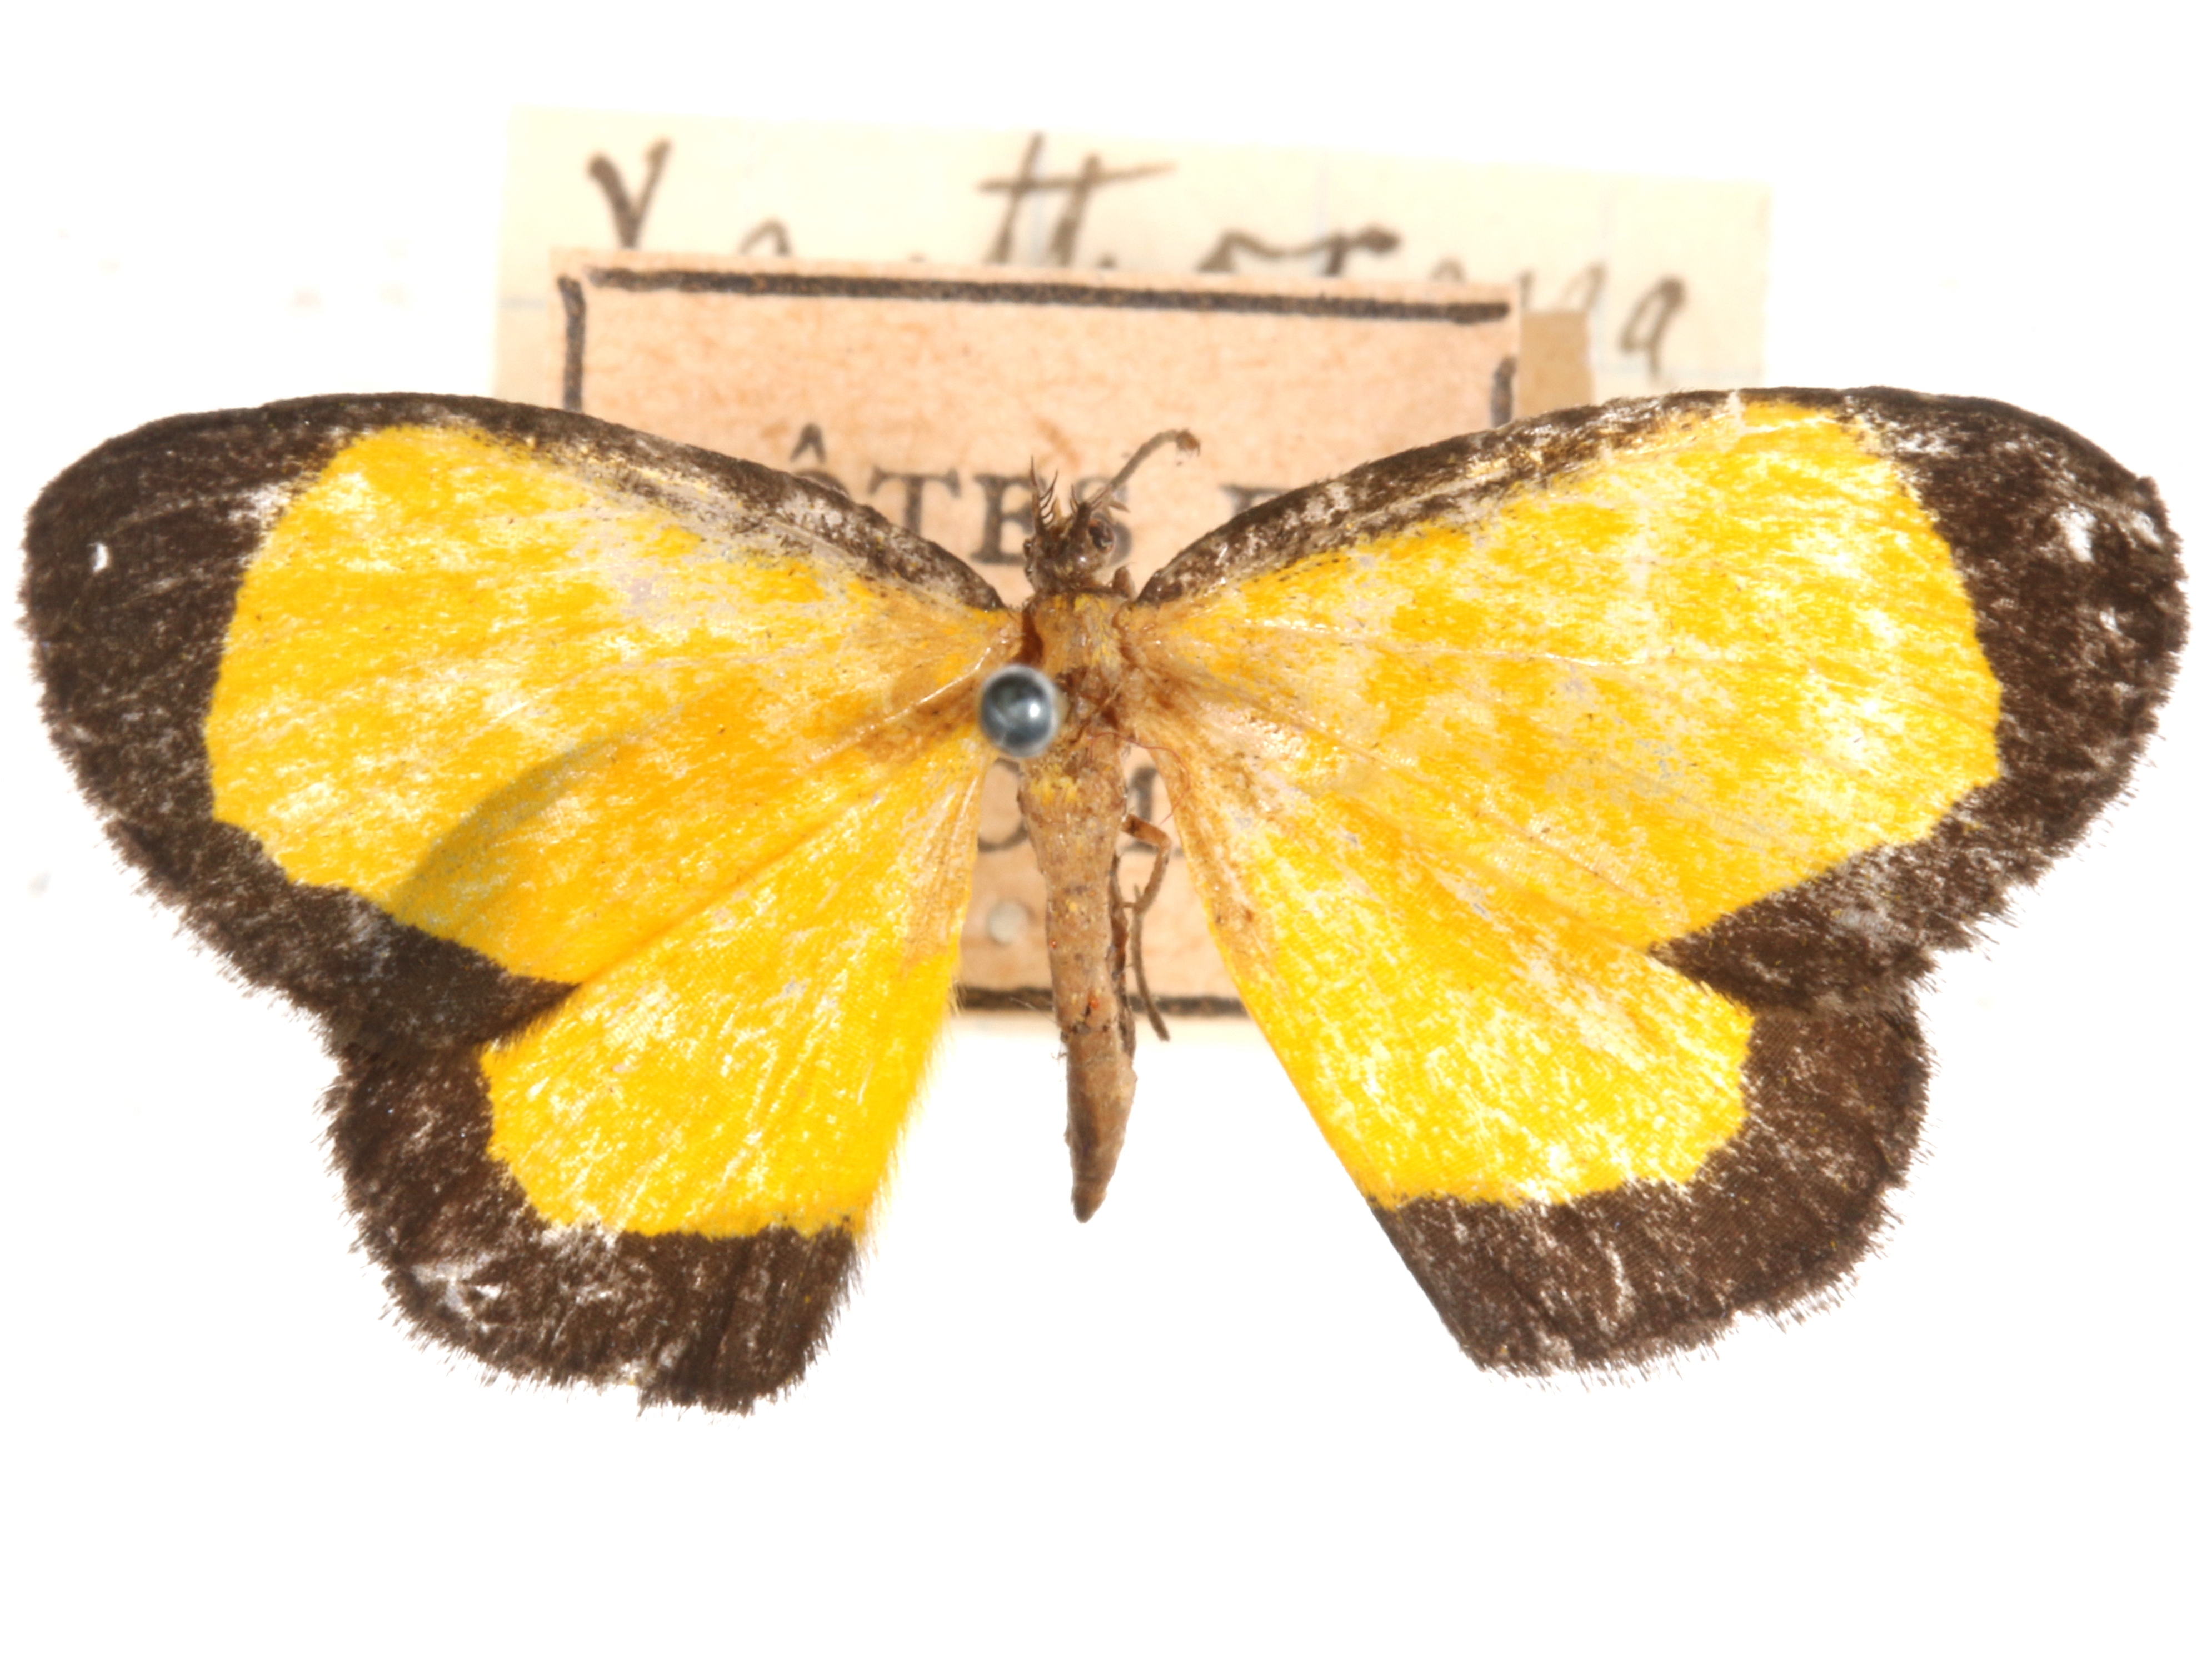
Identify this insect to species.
Xanthoxena imitans
